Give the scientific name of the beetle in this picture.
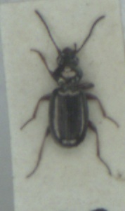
Bembidion properans
